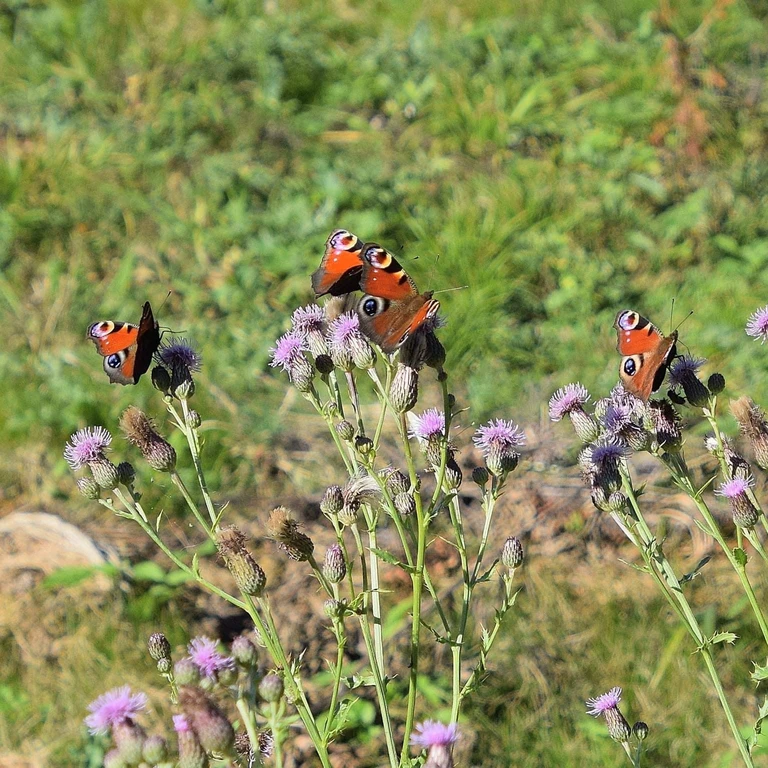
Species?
Aglais io
